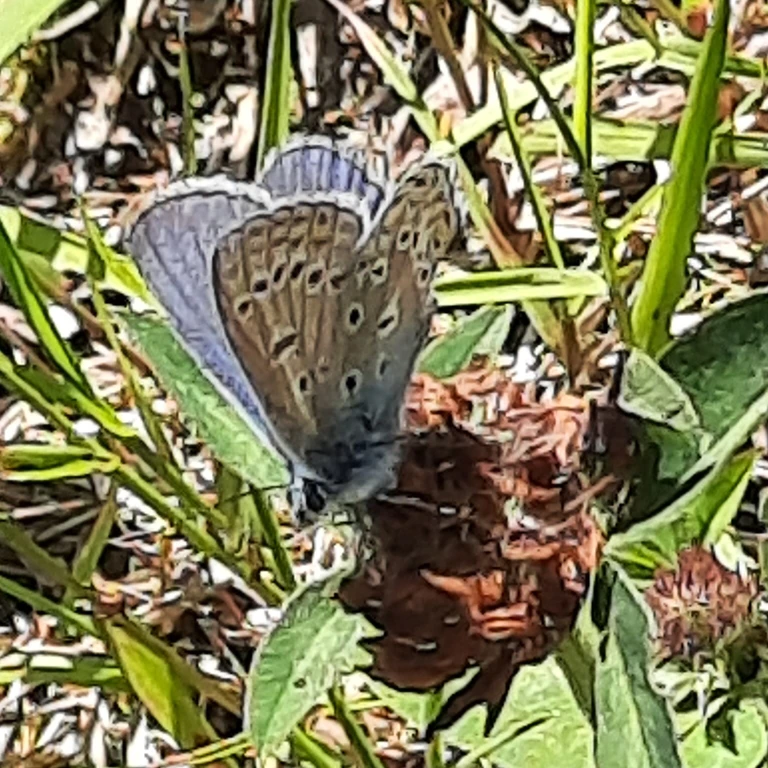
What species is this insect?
Polyommatus icarus
